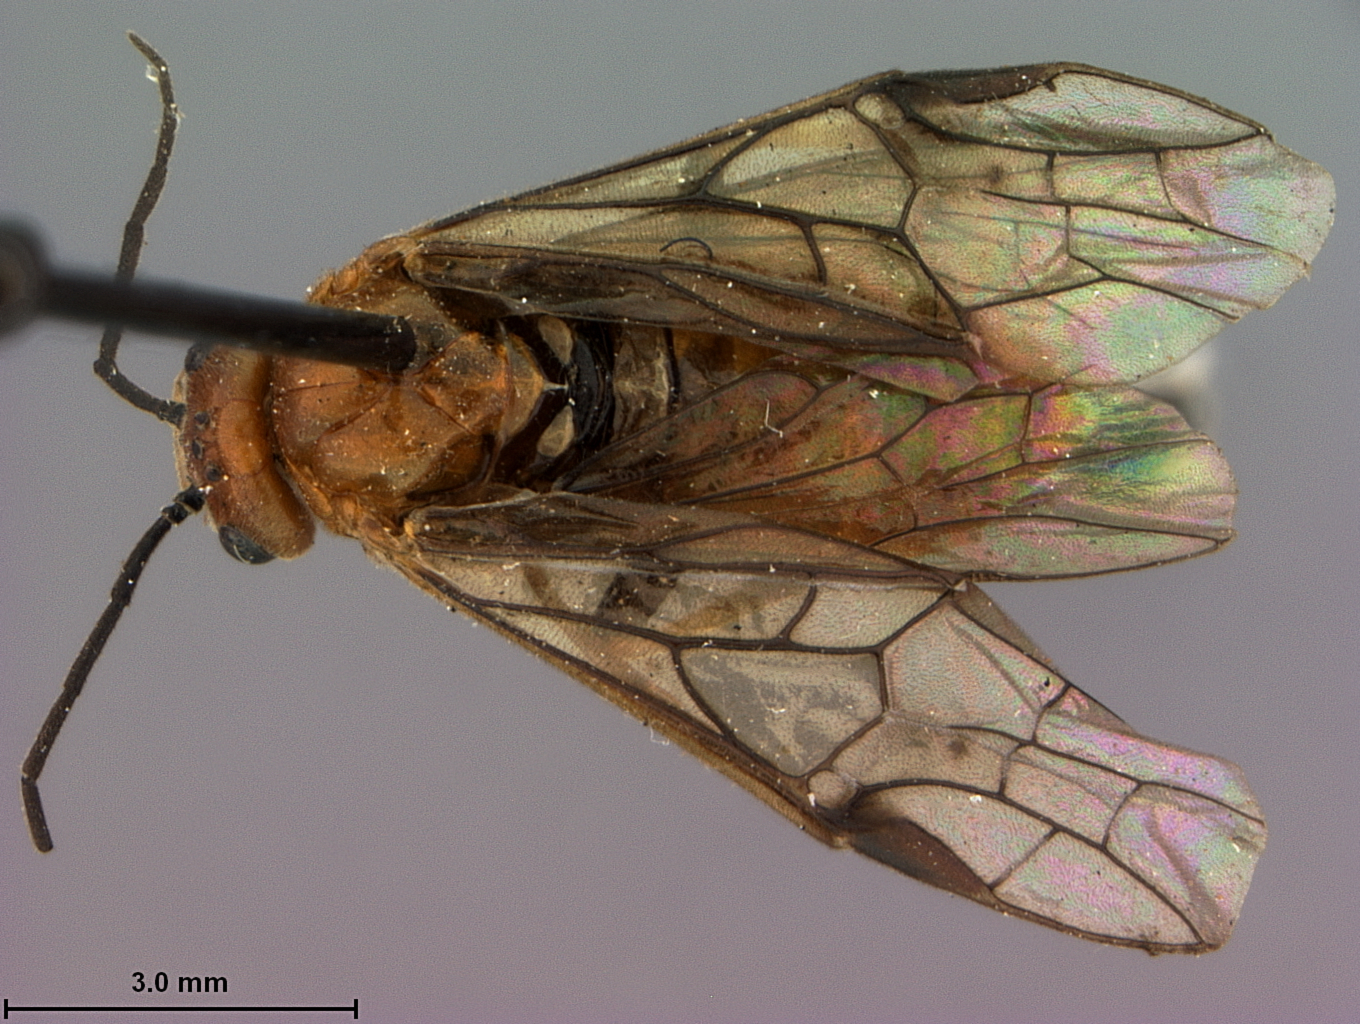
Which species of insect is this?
Hemichroa washingtonia
